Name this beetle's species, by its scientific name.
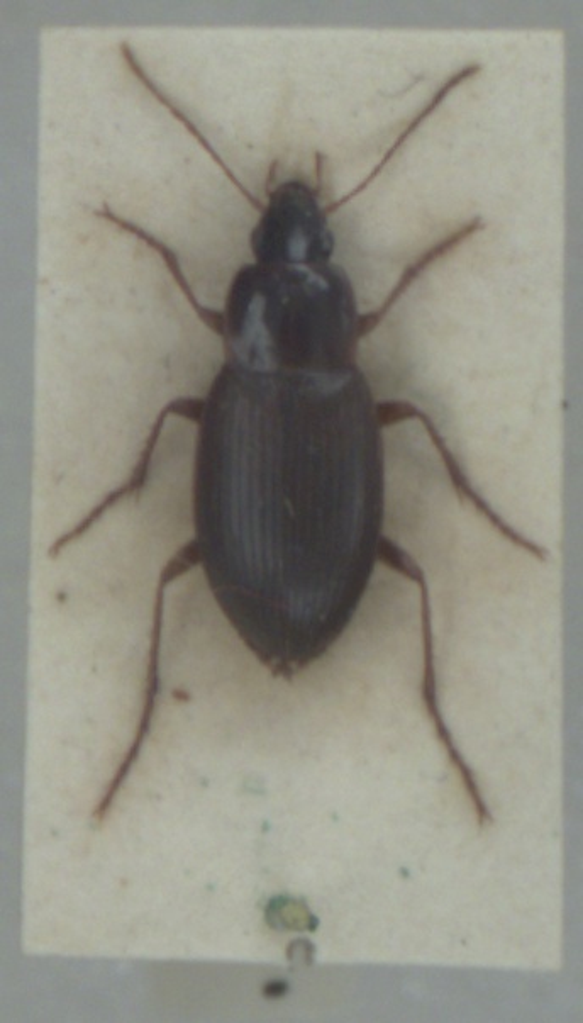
Calathus mollis
